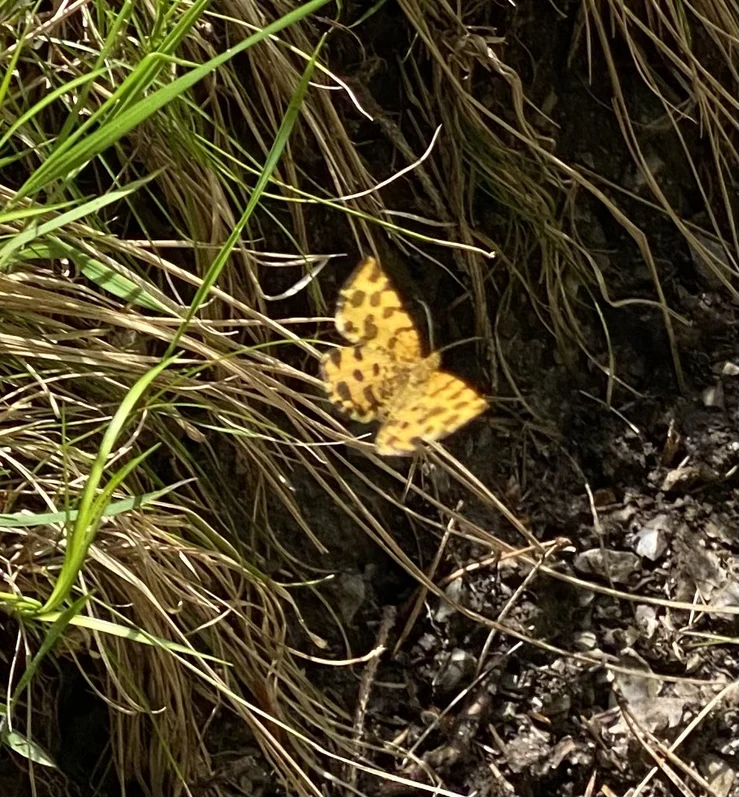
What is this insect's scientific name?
Pseudopanthera macularia
